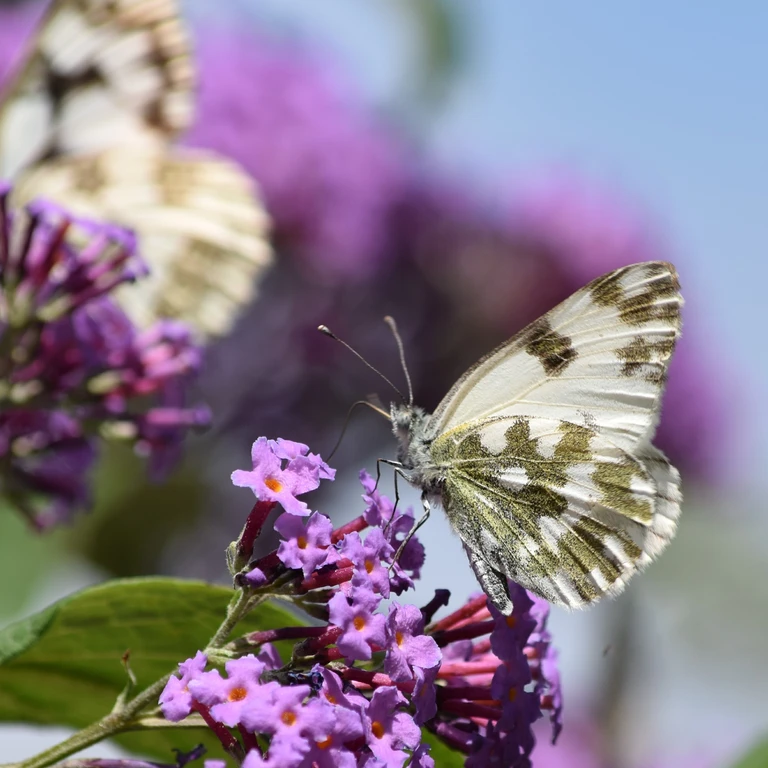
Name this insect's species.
Pontia edusa
